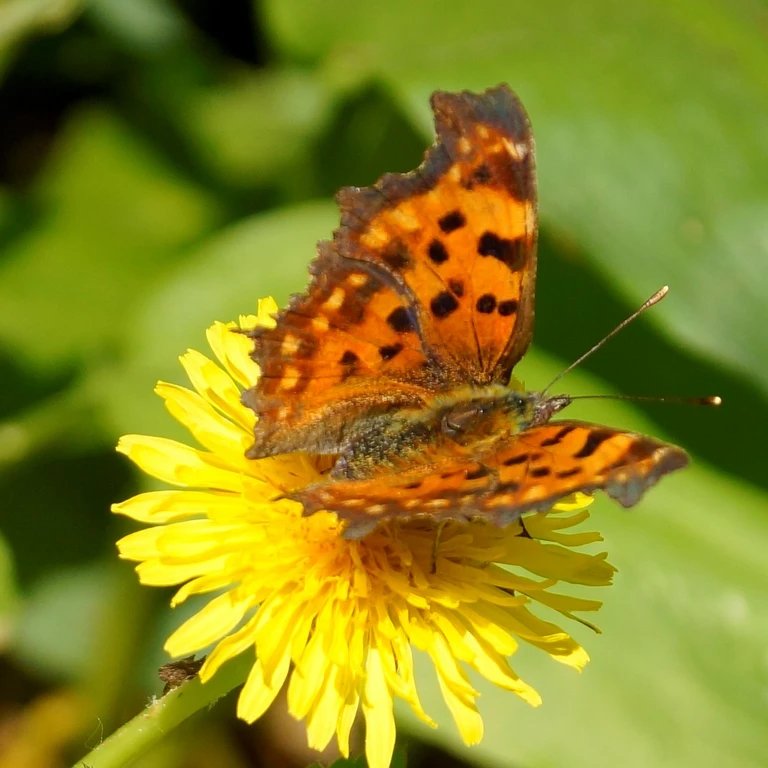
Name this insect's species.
Polygonia c-album
